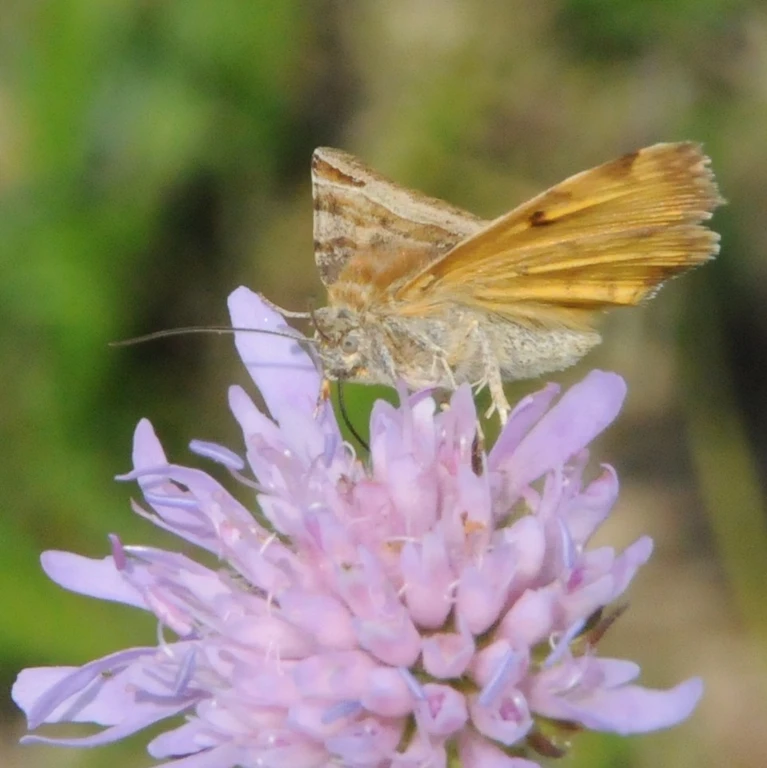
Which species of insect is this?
Euclidia glyphica
